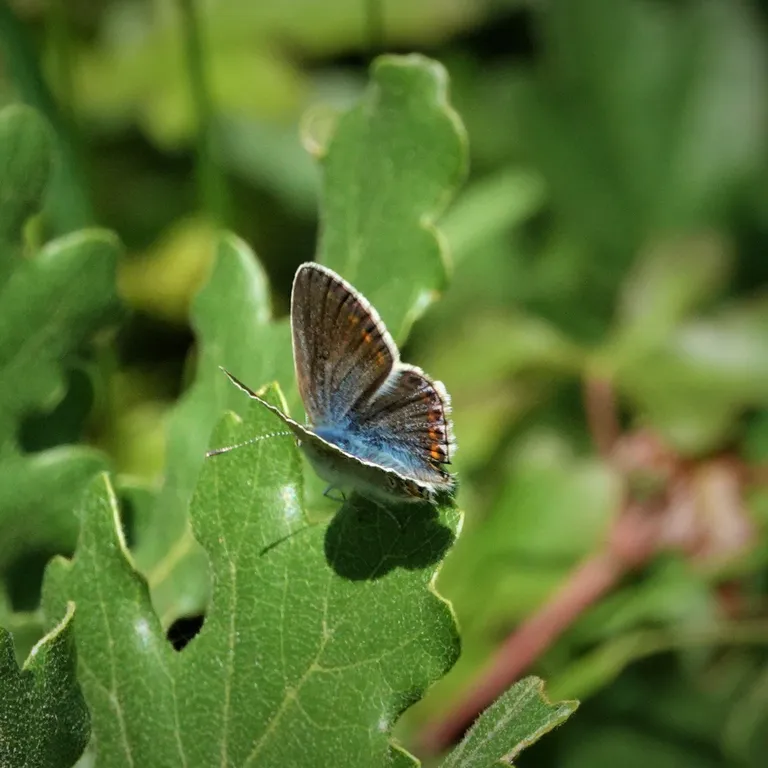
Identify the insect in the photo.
Polyommatus thersites
